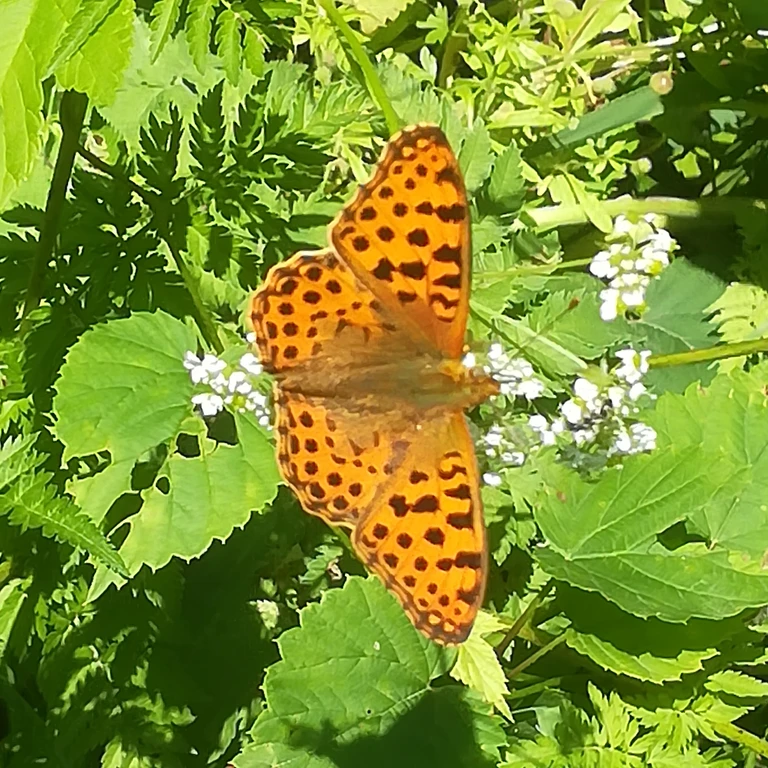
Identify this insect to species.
Issoria lathonia
